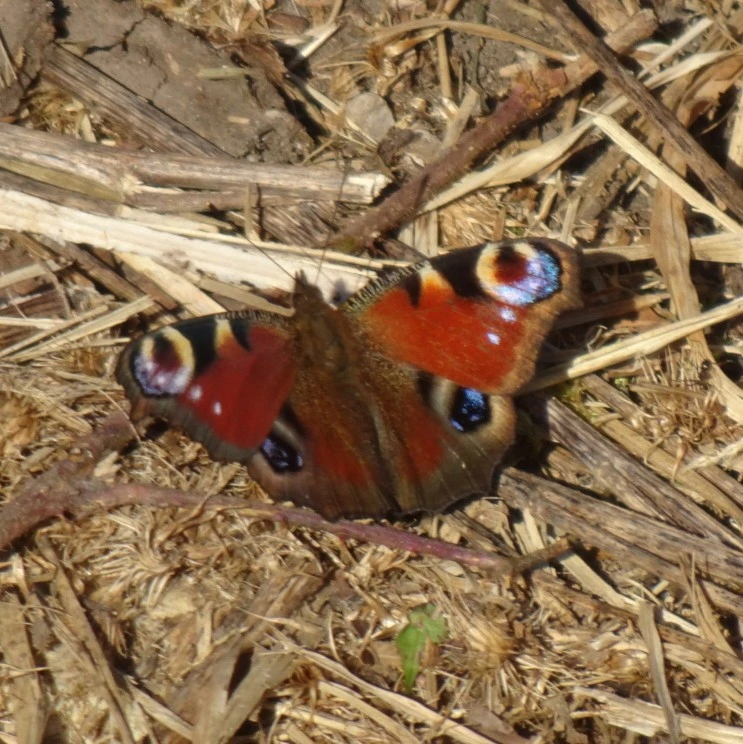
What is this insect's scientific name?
Aglais io
